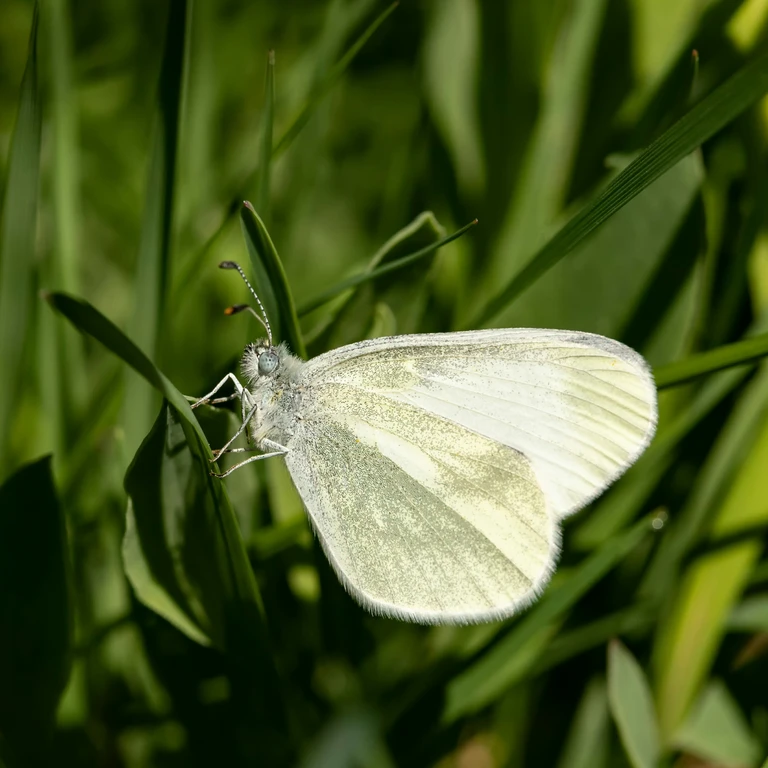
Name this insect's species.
Leptidea sinapis/juvernica
